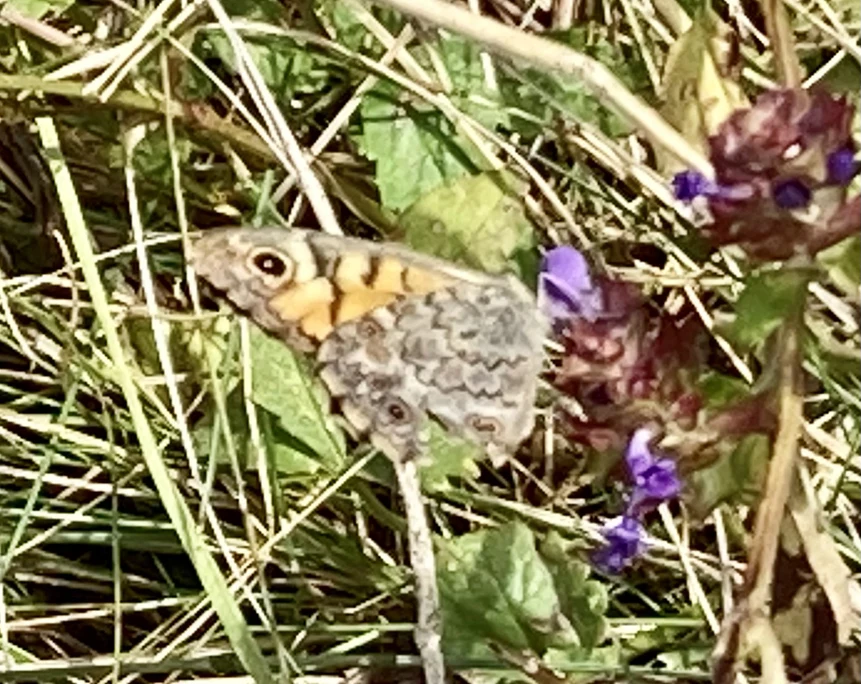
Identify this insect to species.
Lasiommata megera (also Pararge megera)
